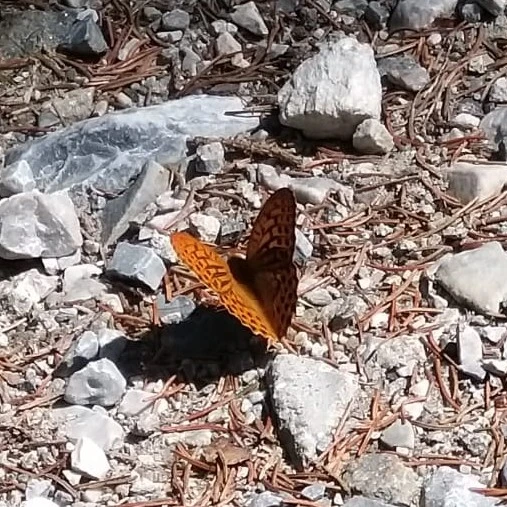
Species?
Argynnis paphia
